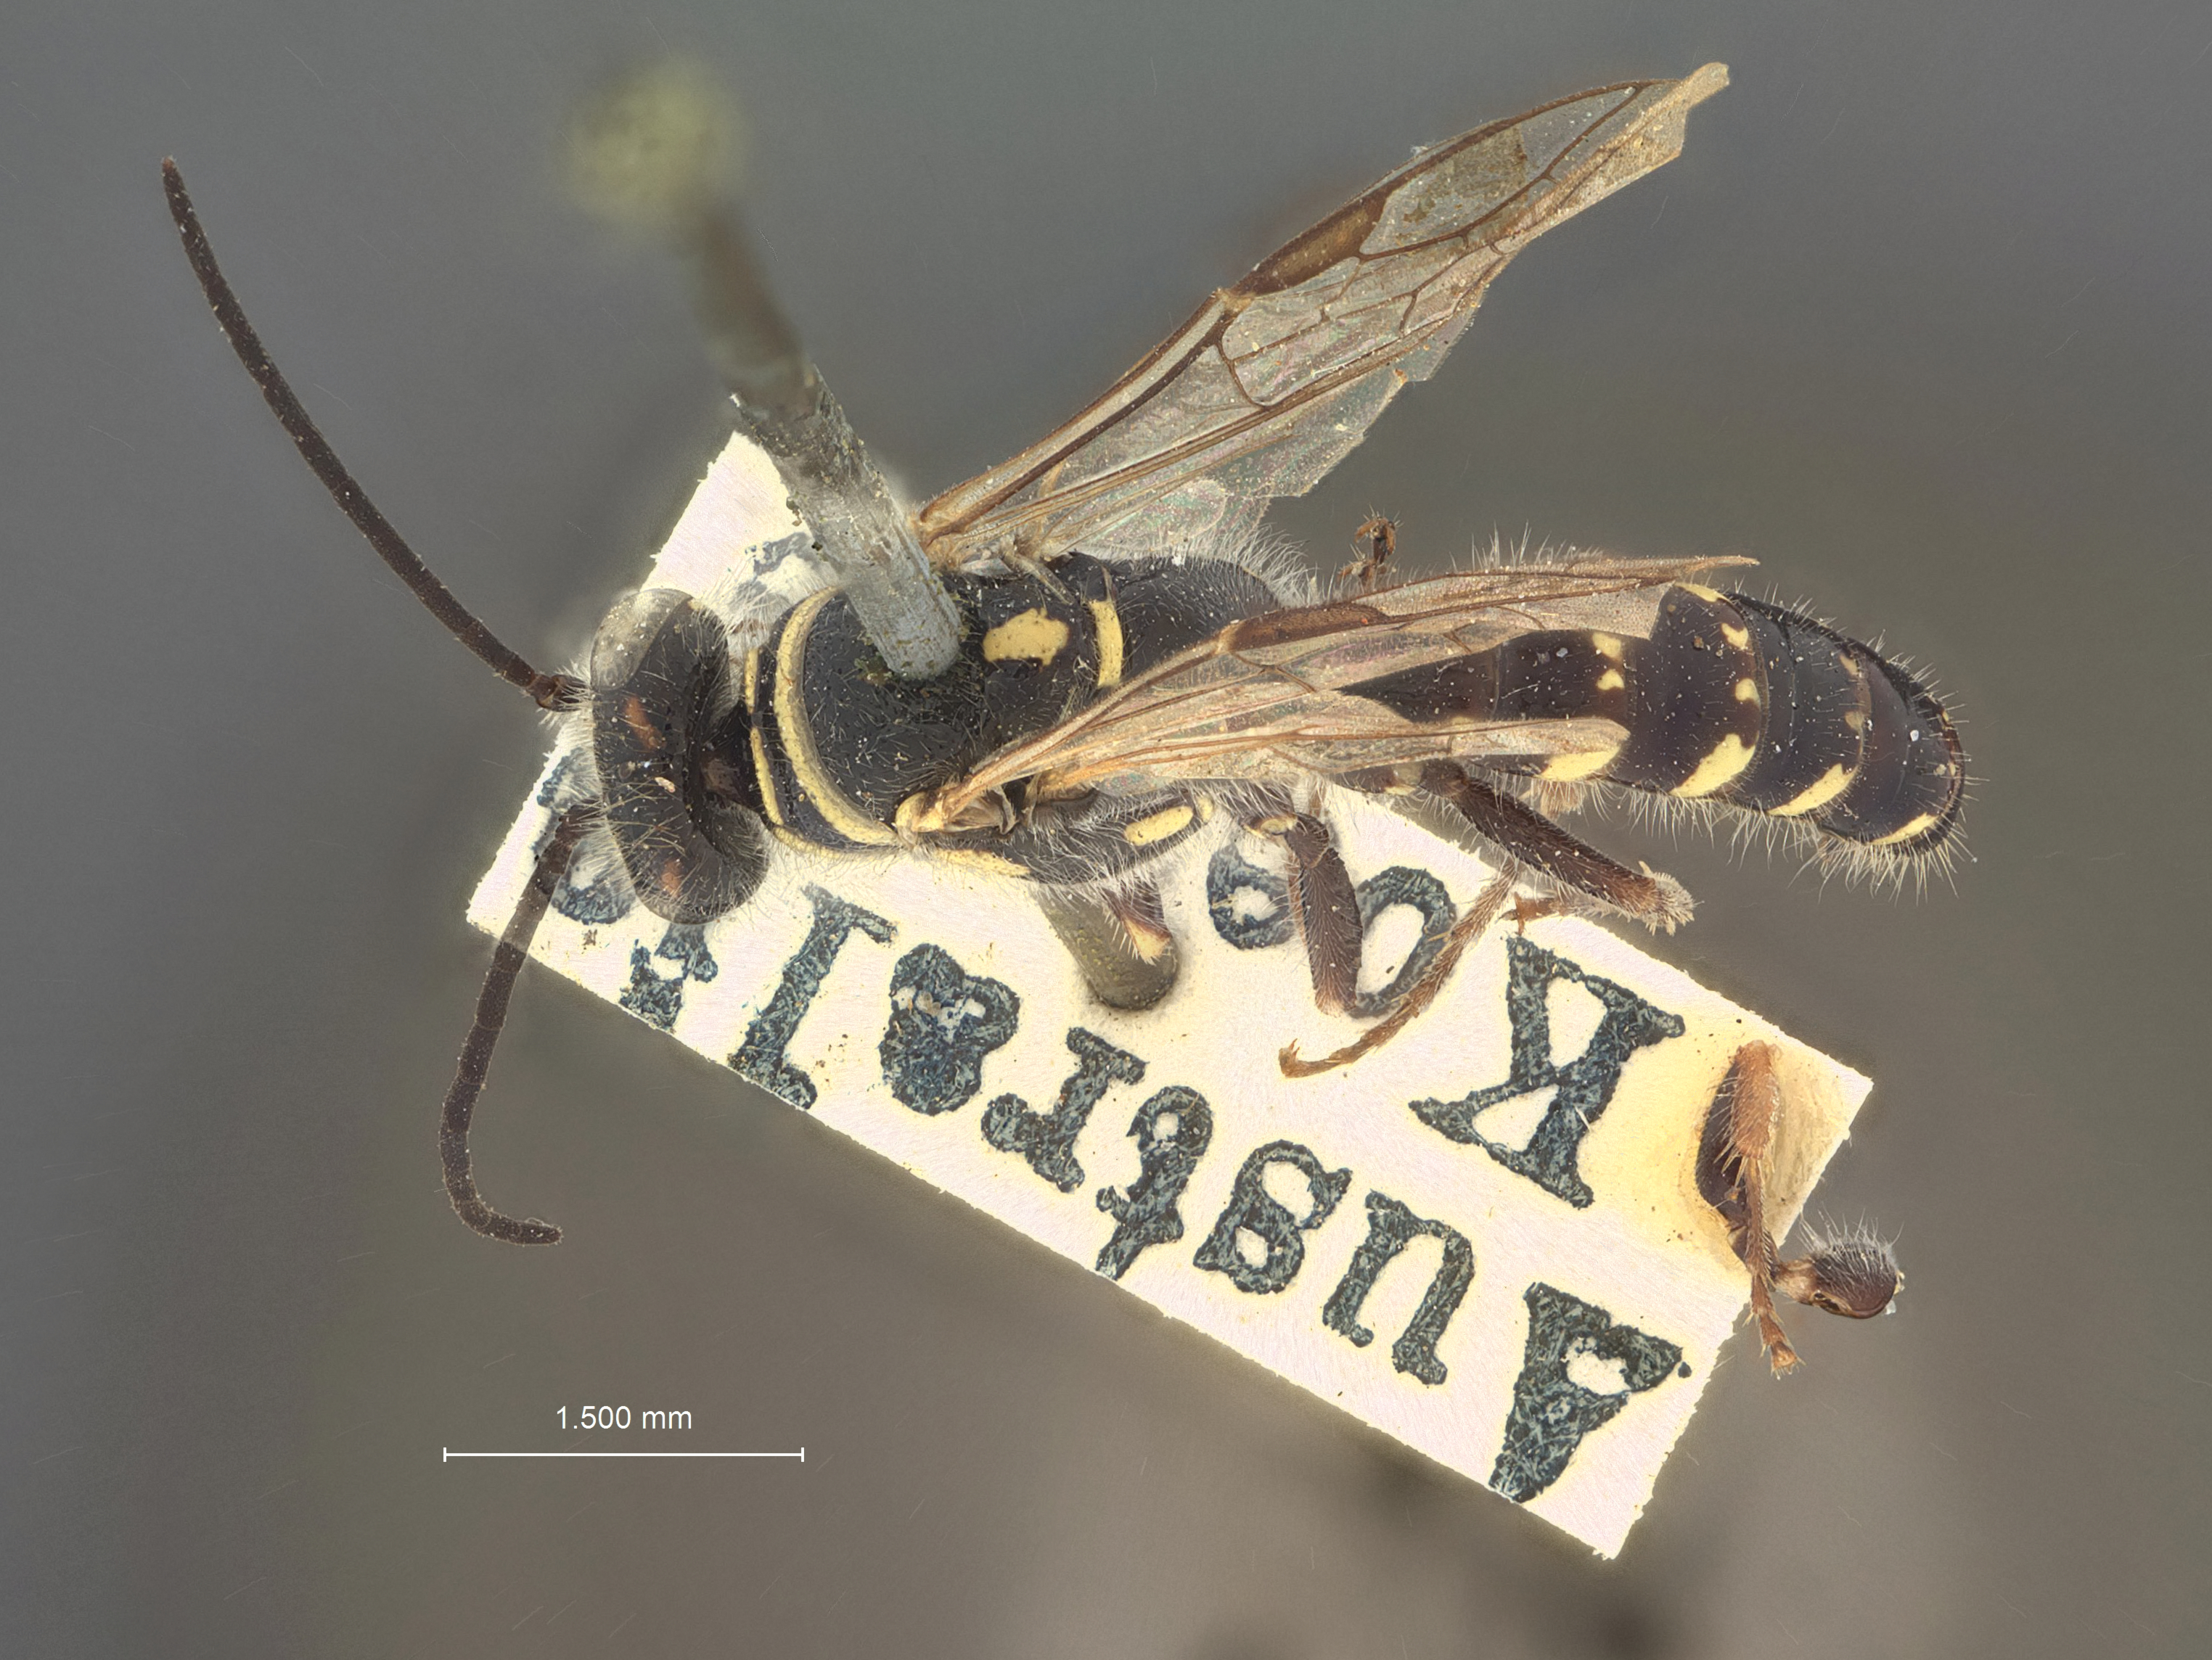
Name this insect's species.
Aeolothynnus multiguttatus
